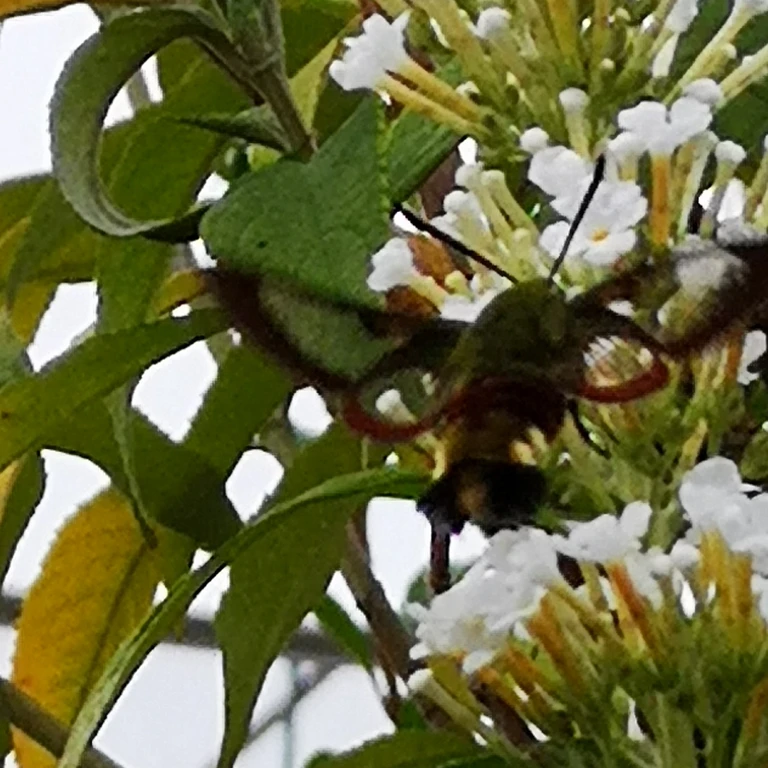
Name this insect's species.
Hemaris fuciformis
